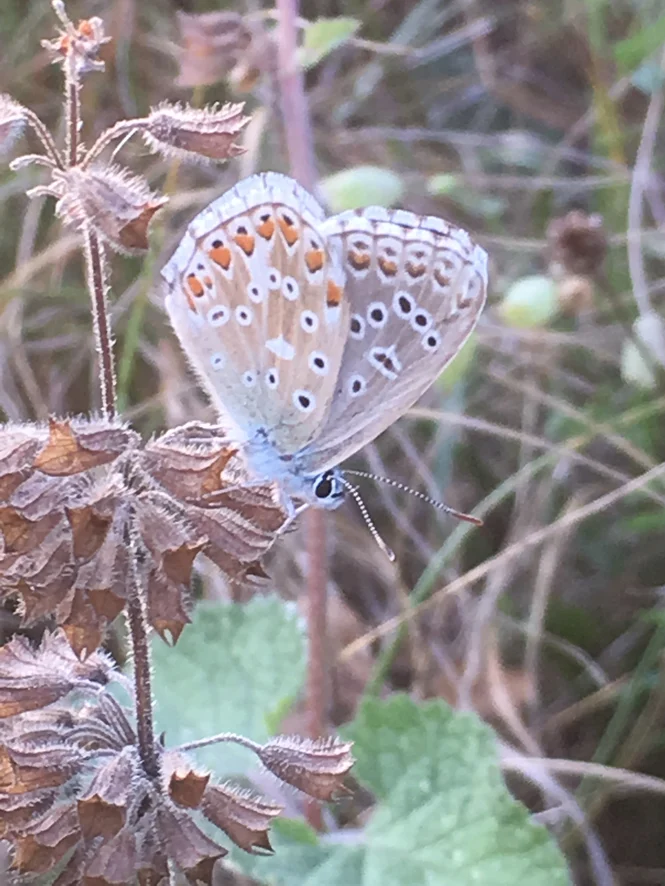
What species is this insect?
Lysandra bellargus
